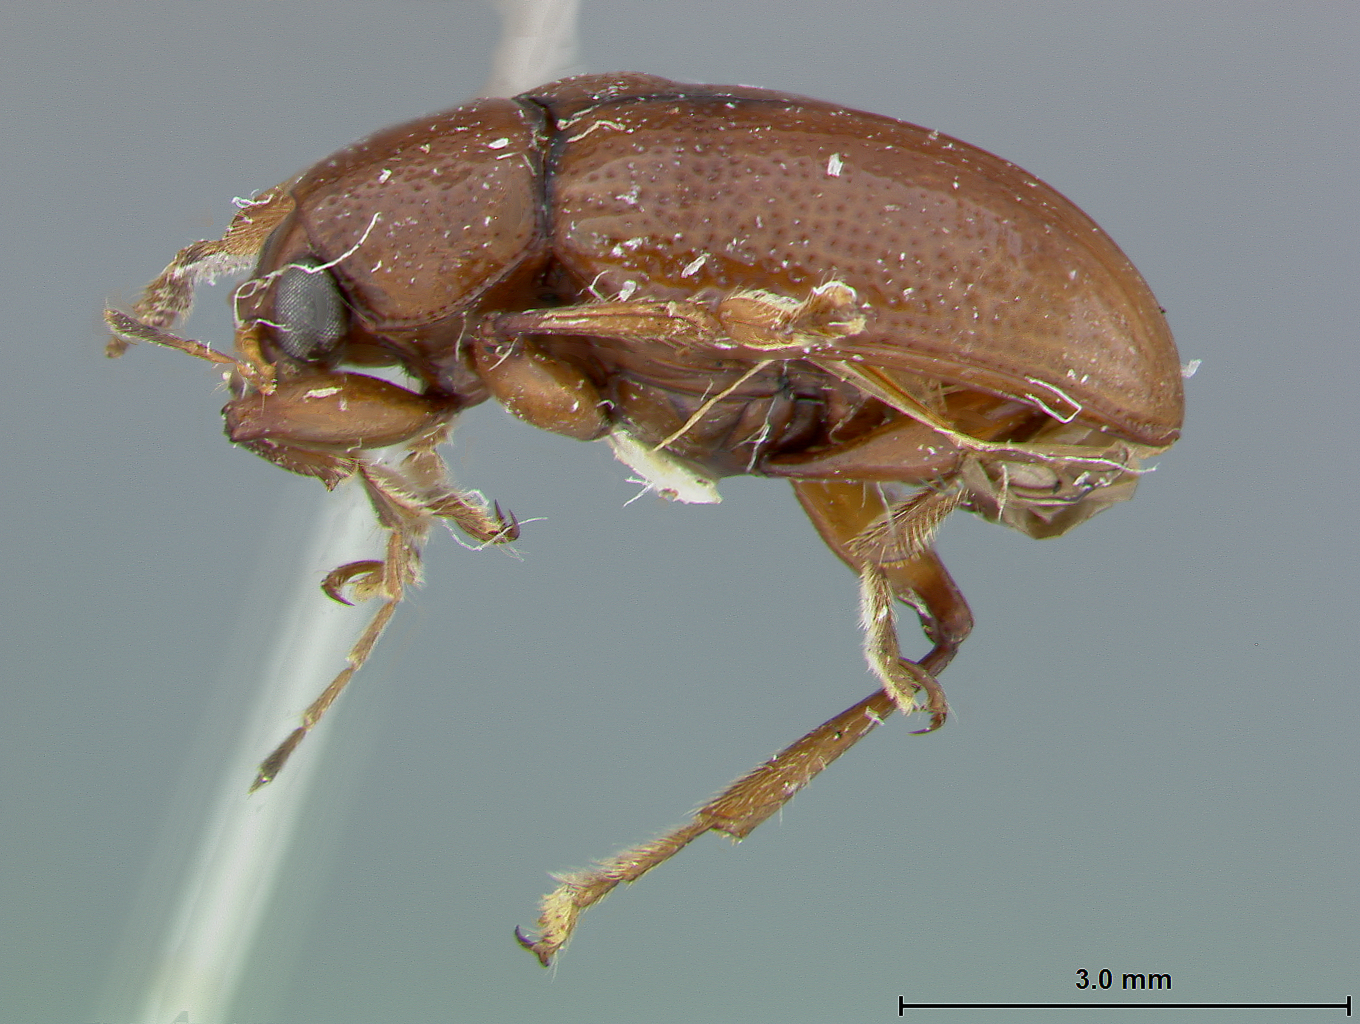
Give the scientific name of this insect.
Colaspis atrisuturalis
